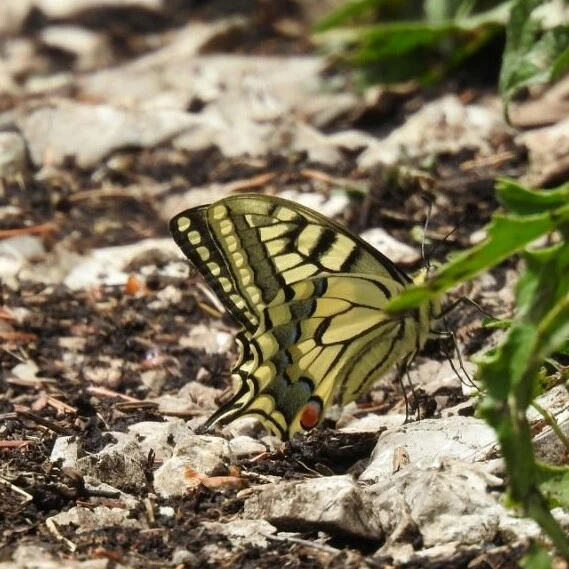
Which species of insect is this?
Papilio machaon
